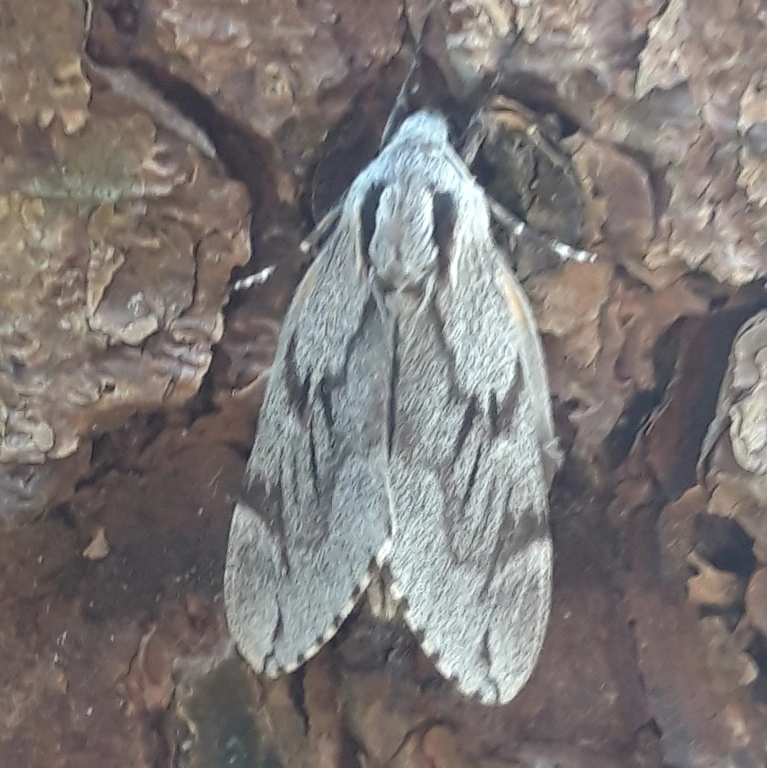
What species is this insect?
Sphinx pinastri
